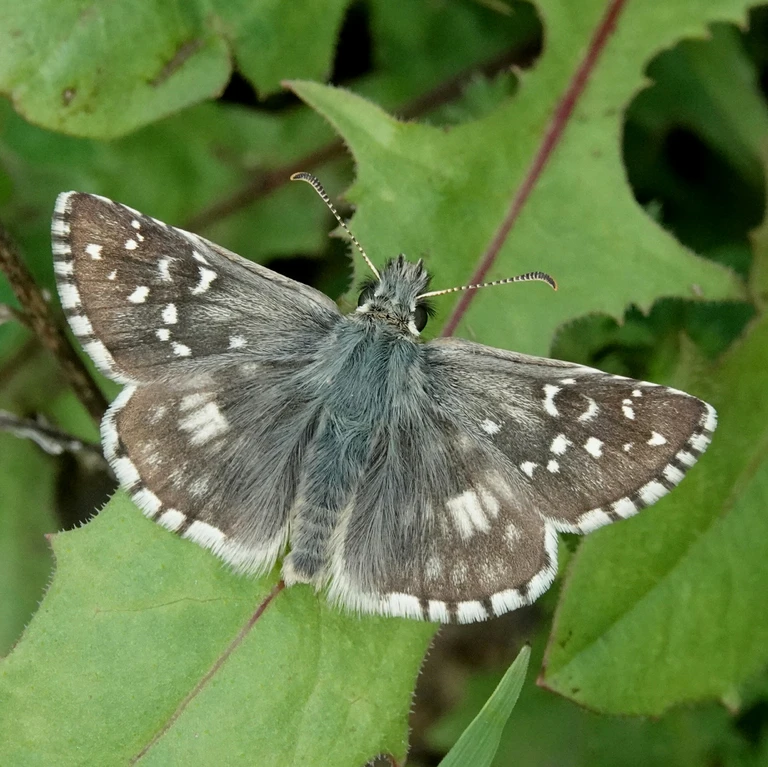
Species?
Pyrgus armoricanus
